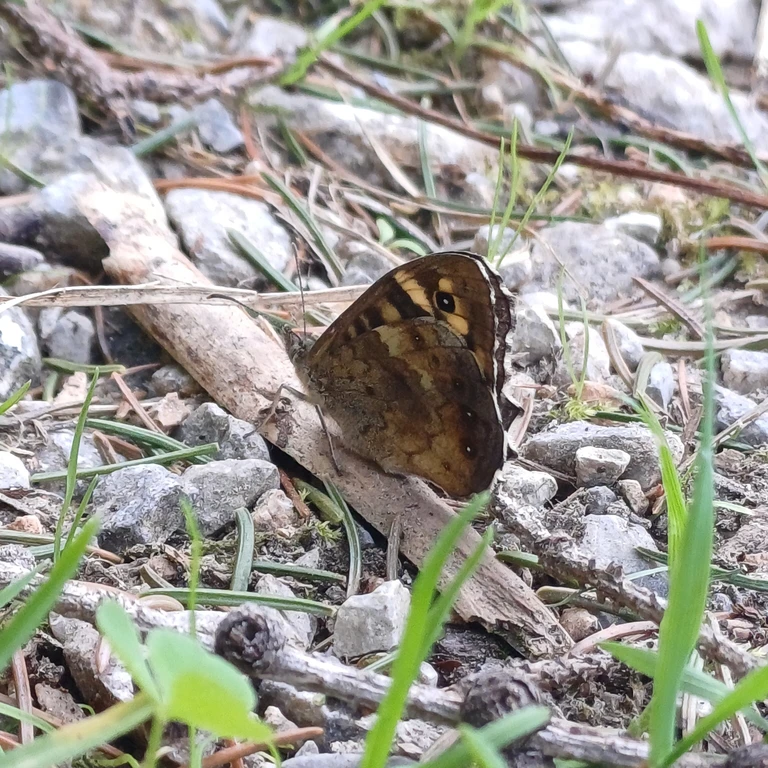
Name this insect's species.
Pararge aegeria
